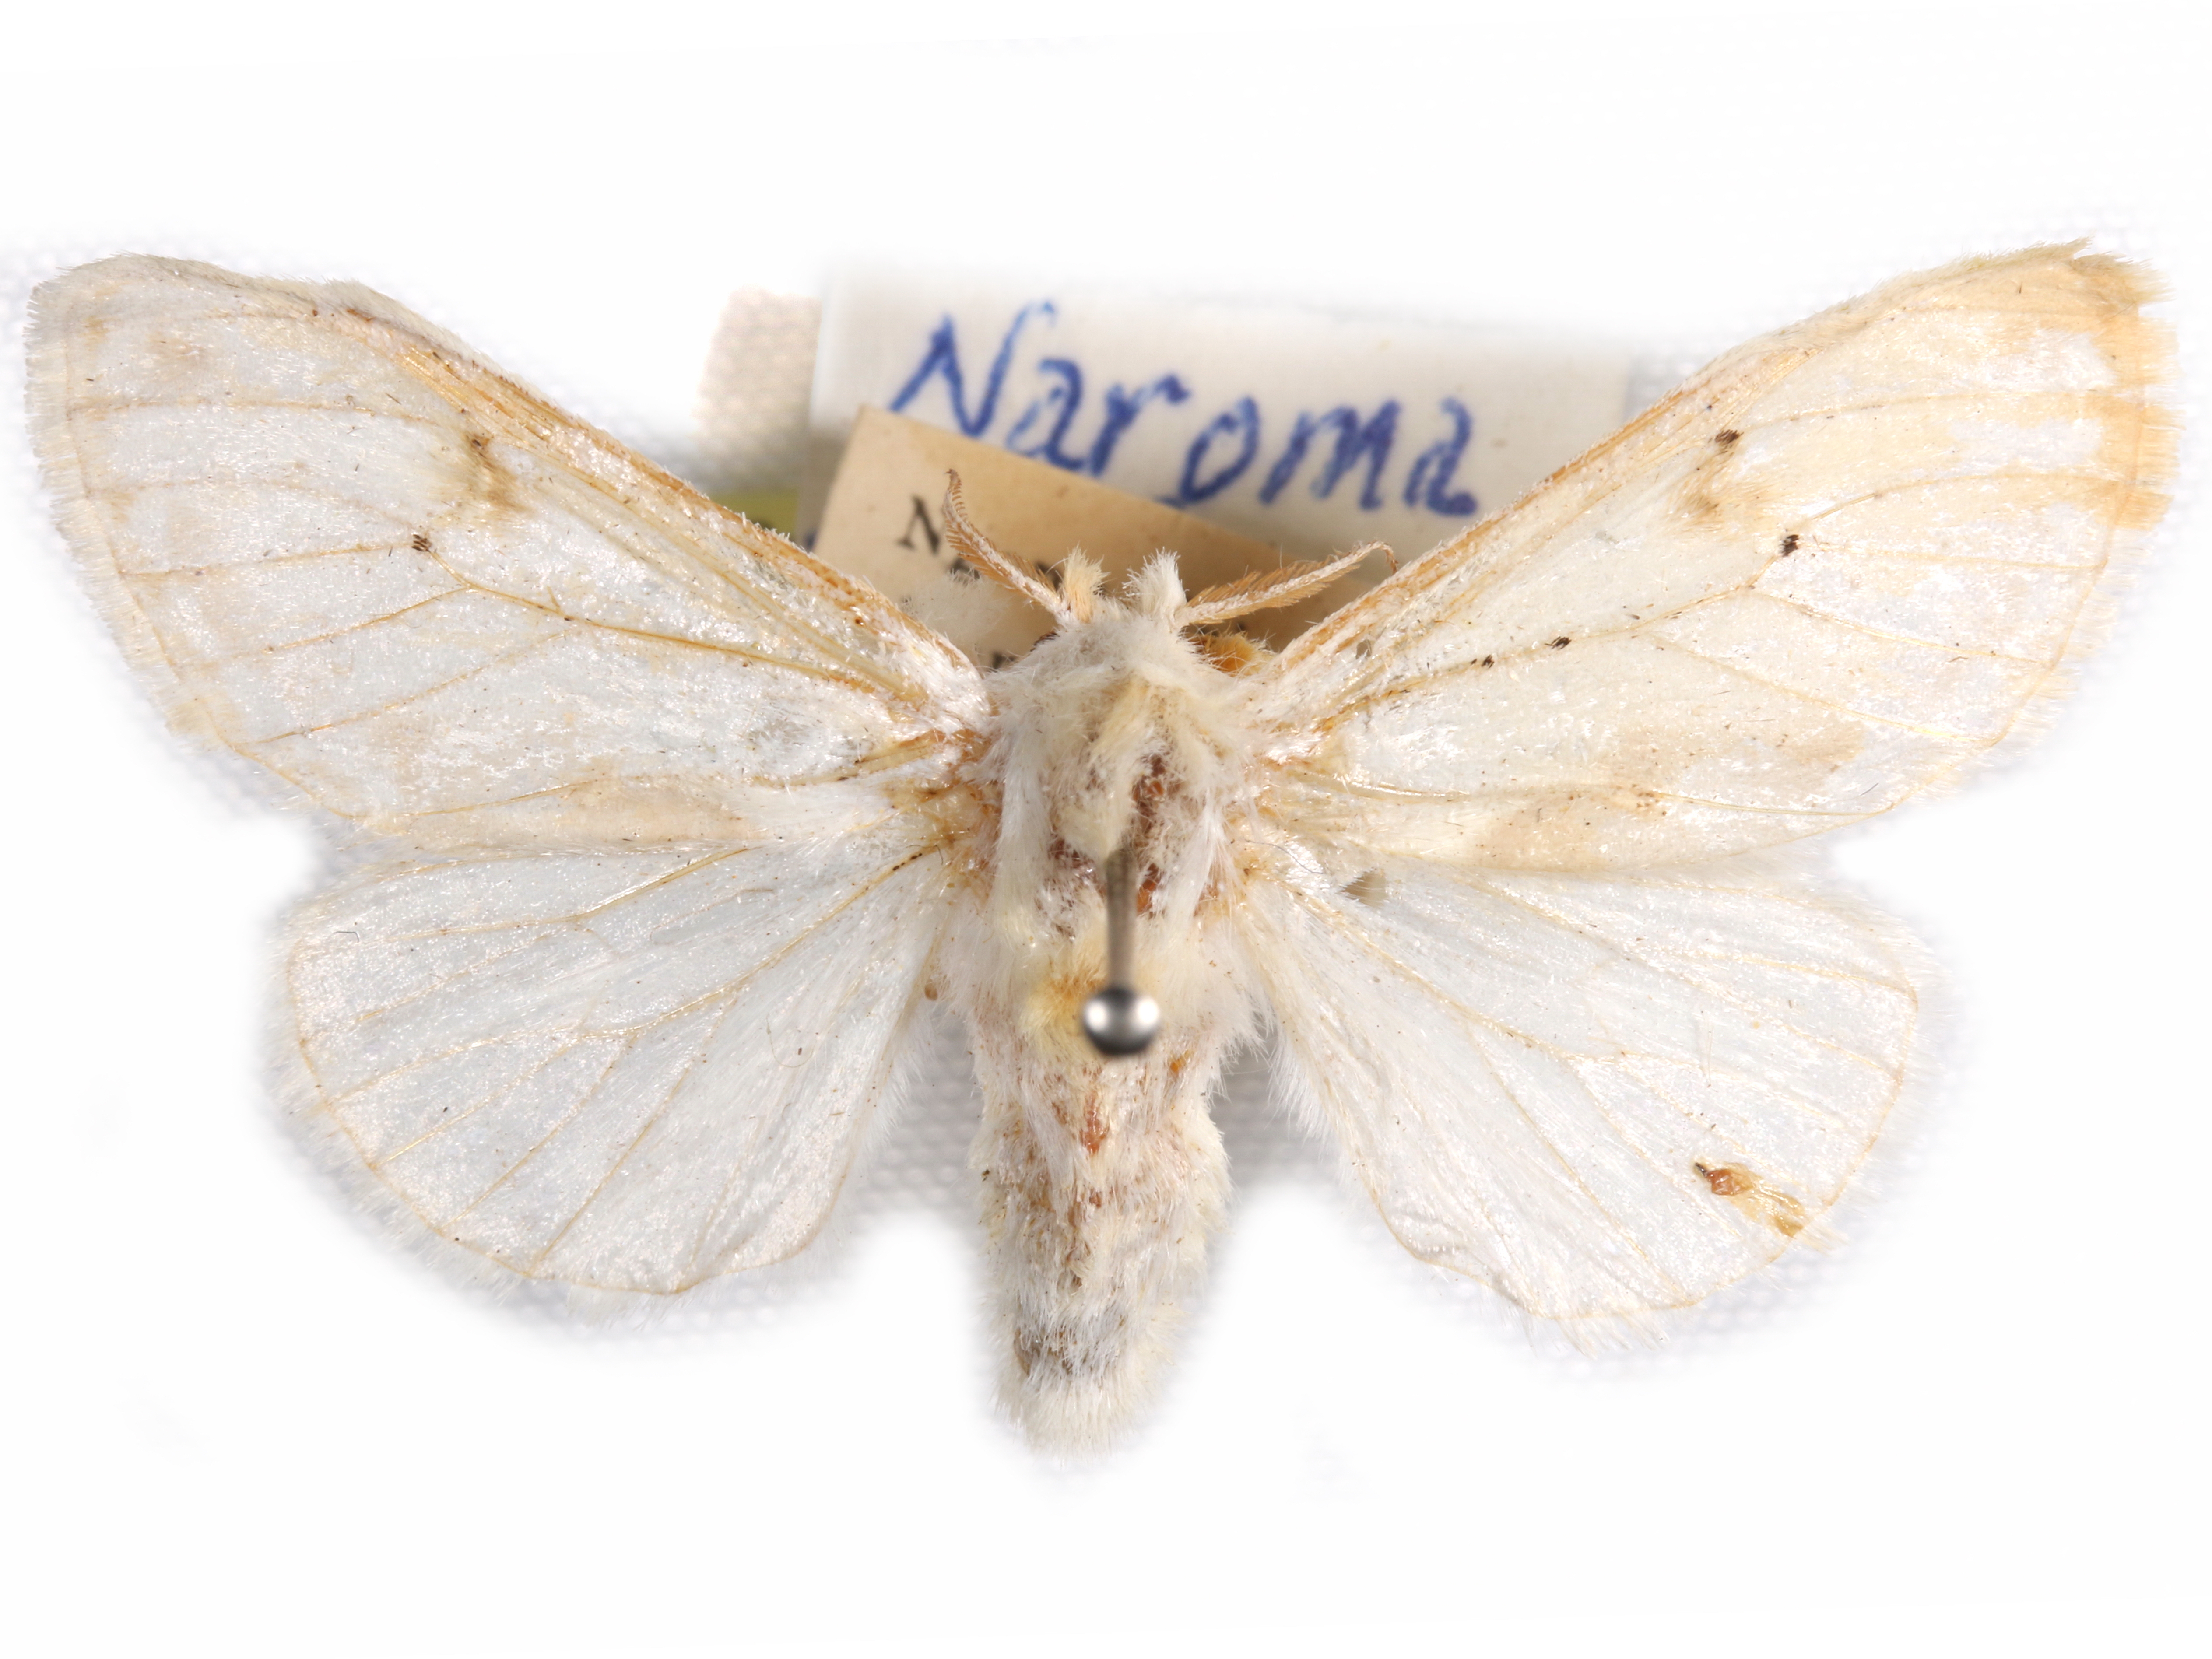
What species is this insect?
Naroma varipes
